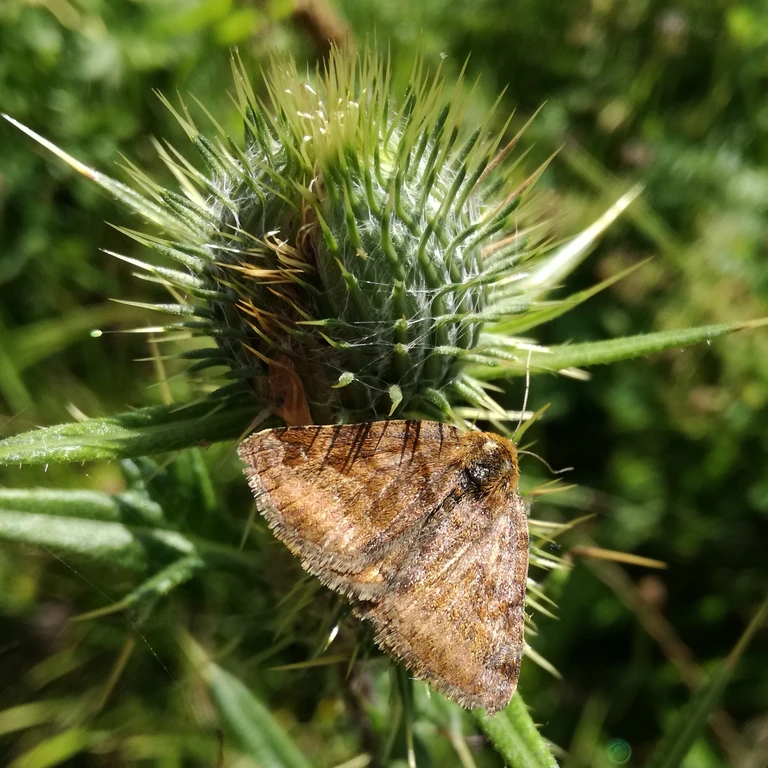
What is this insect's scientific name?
Euclidia glyphica
